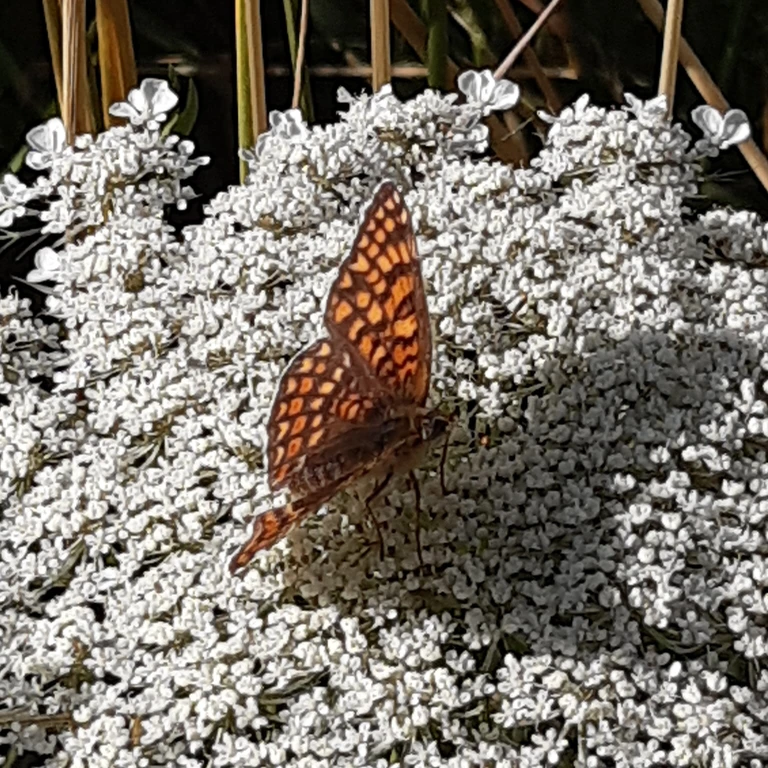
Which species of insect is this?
Melitaea phoebe
